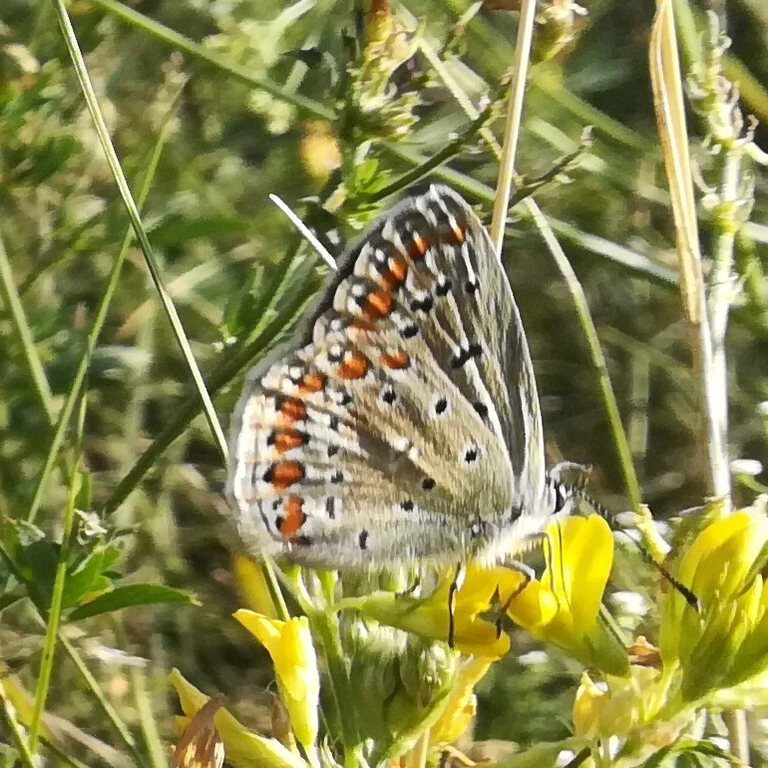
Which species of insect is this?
Polyommatus icarus
